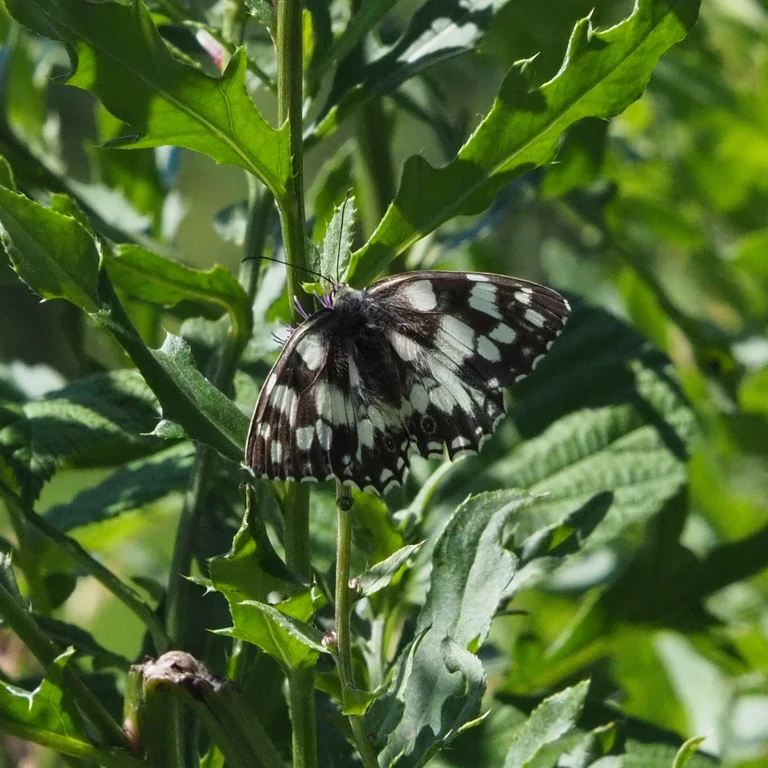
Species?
Melanargia galathea
